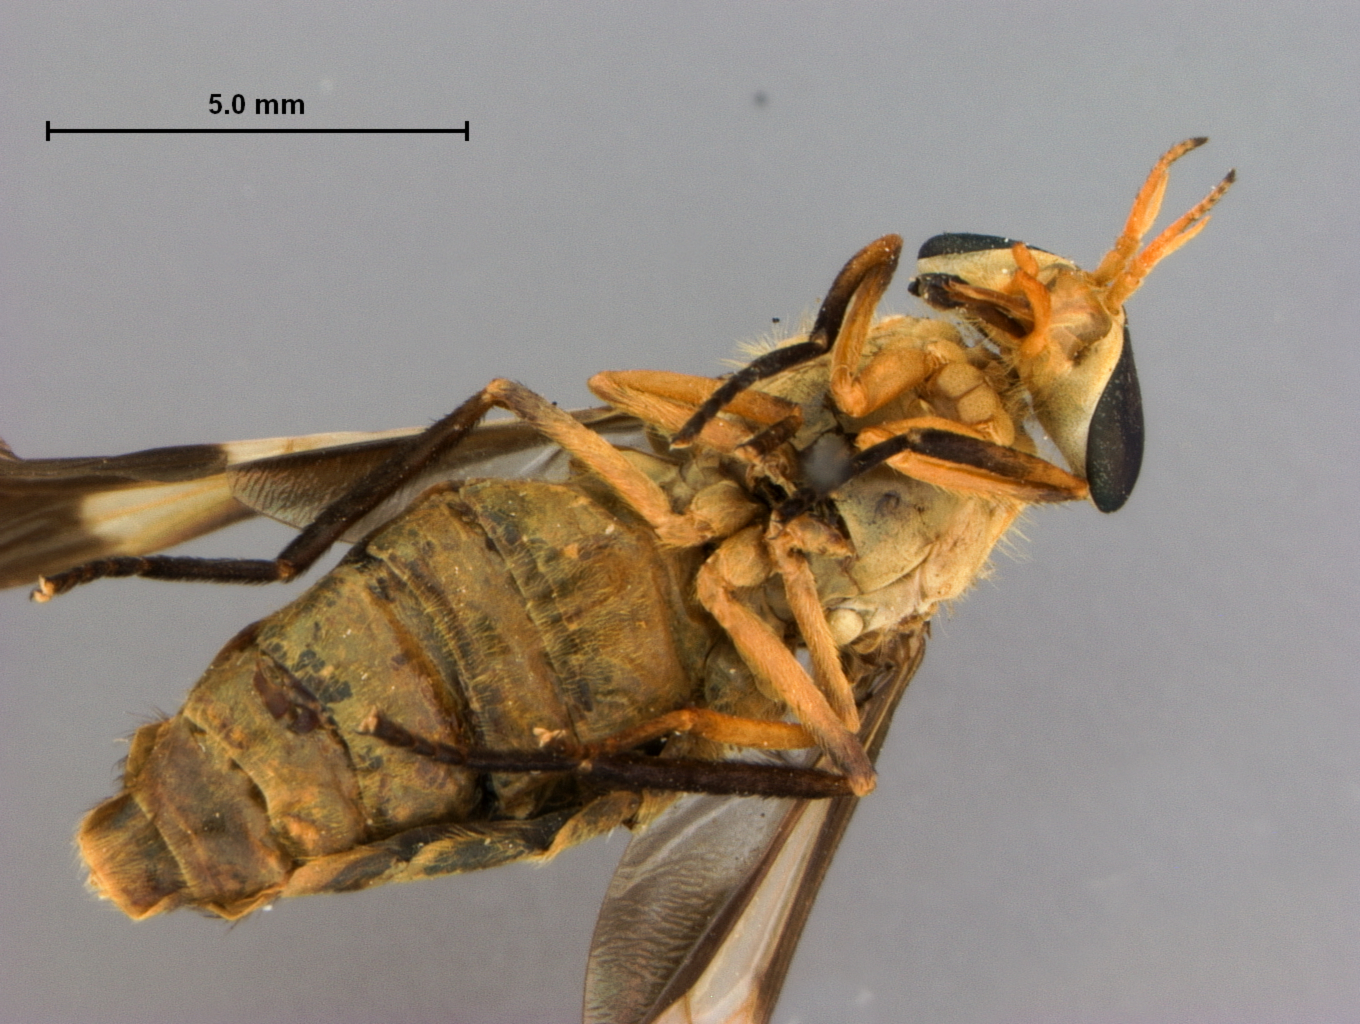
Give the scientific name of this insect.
Dichelacera caloptera
